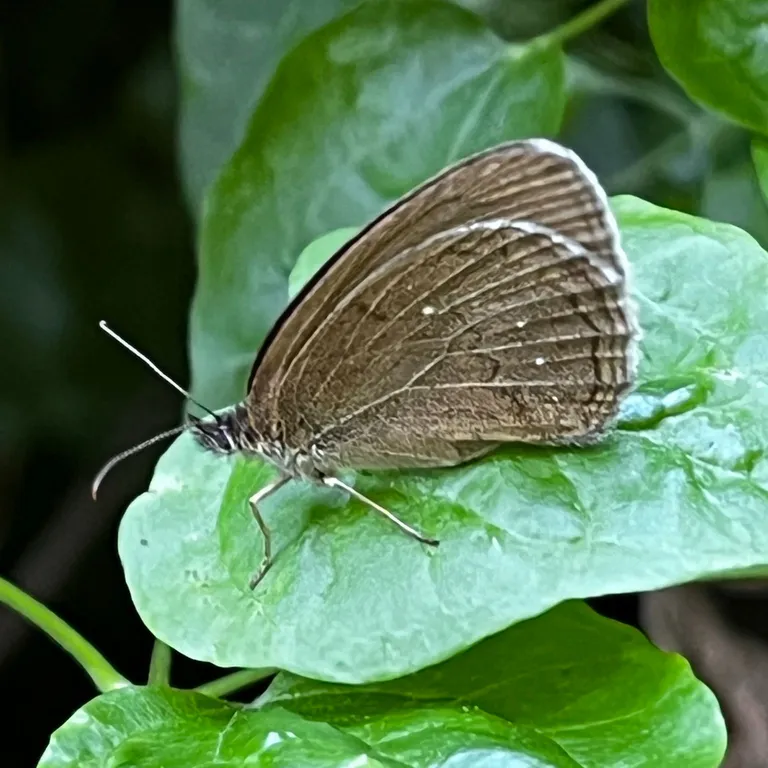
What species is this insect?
Aphantopus hyperantus
